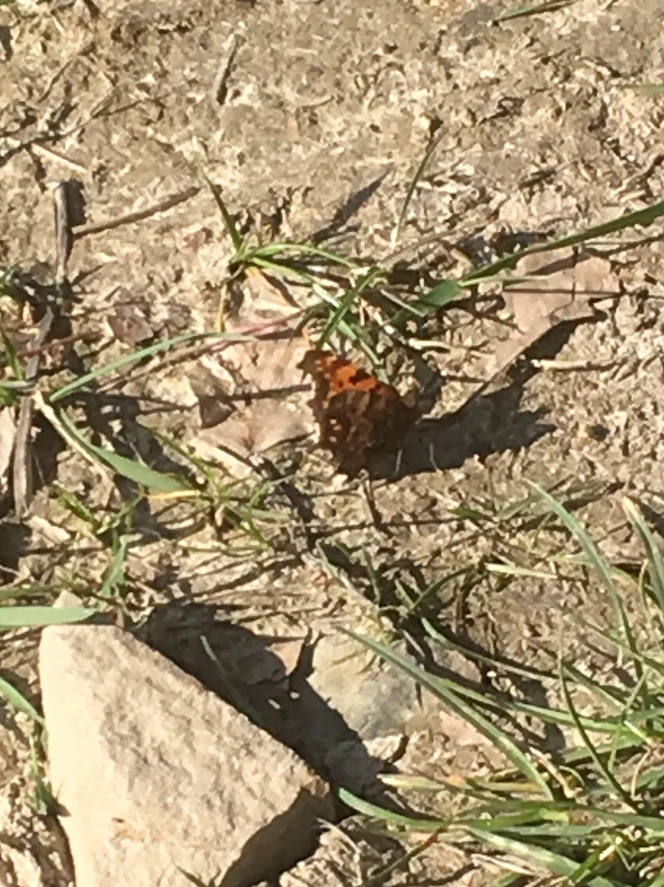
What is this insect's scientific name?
Polygonia c-album
